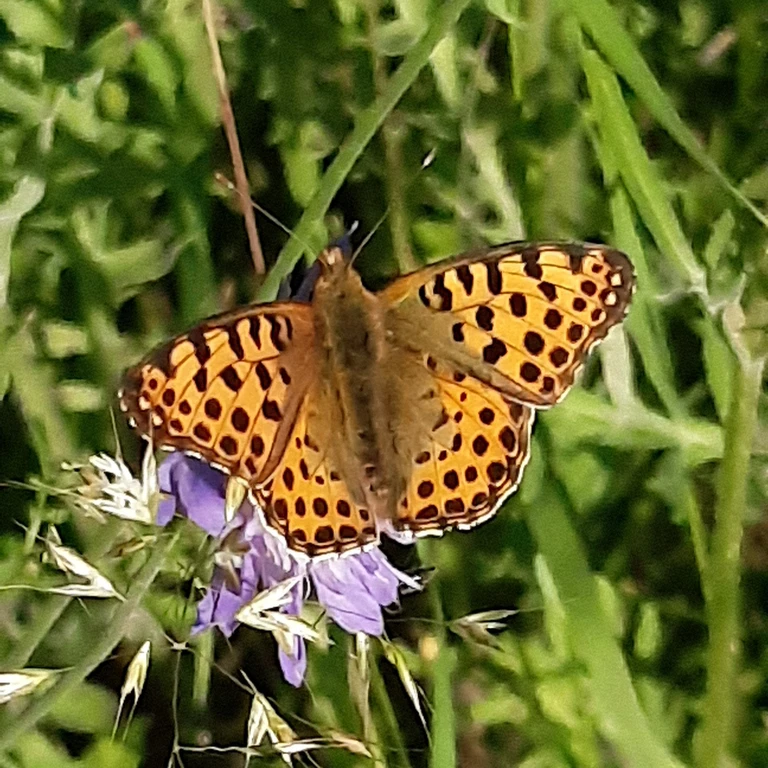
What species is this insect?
Issoria lathonia
